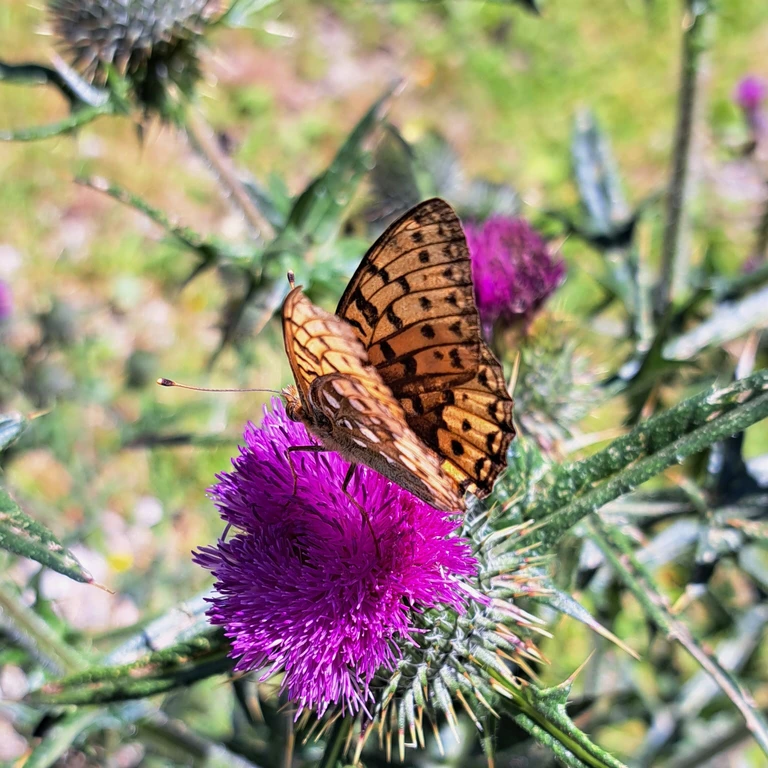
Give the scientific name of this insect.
Speyeria aglaja
